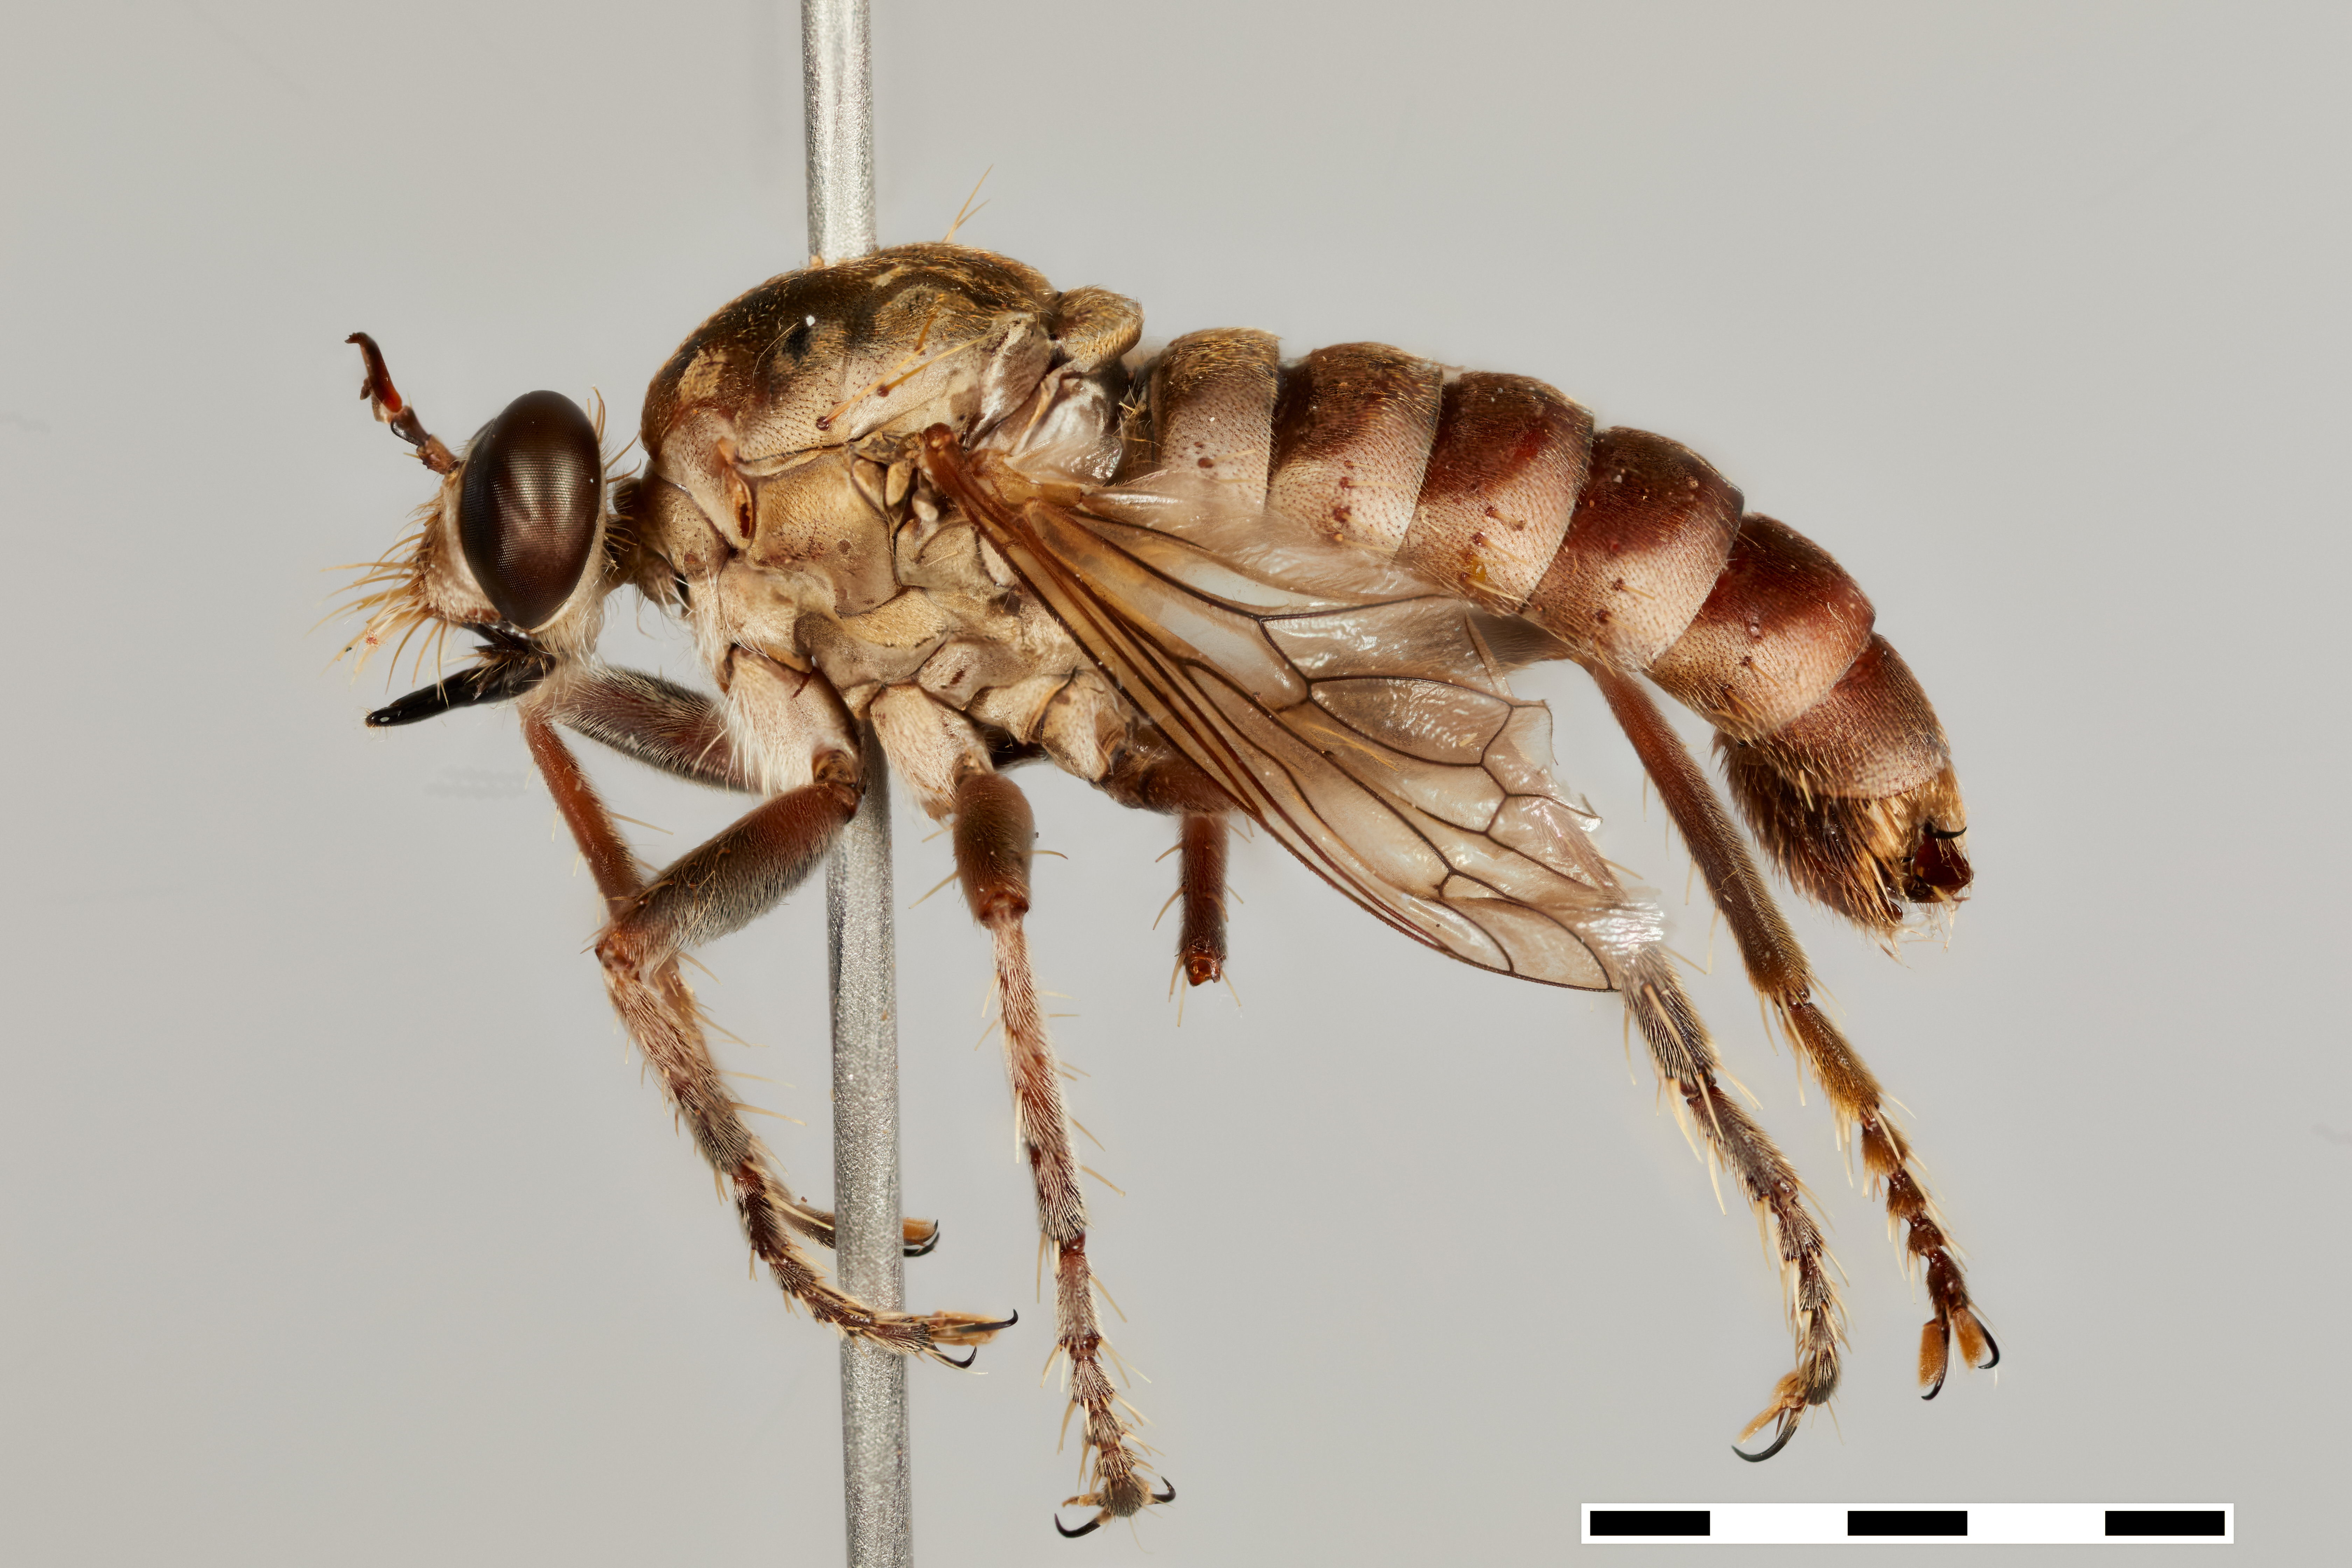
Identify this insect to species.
Laphyctis argenteofasciata
